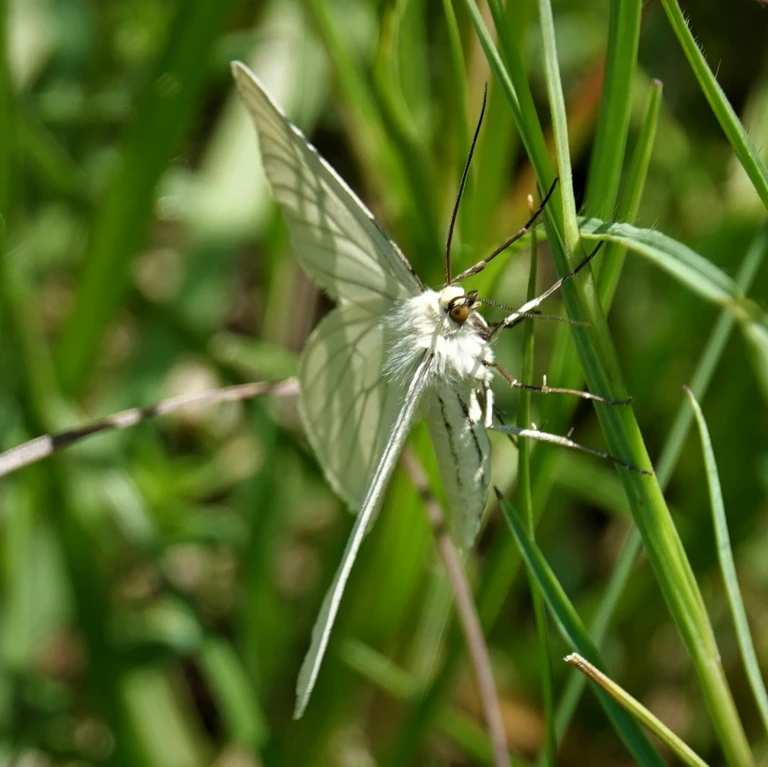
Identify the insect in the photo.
Siona lineata
